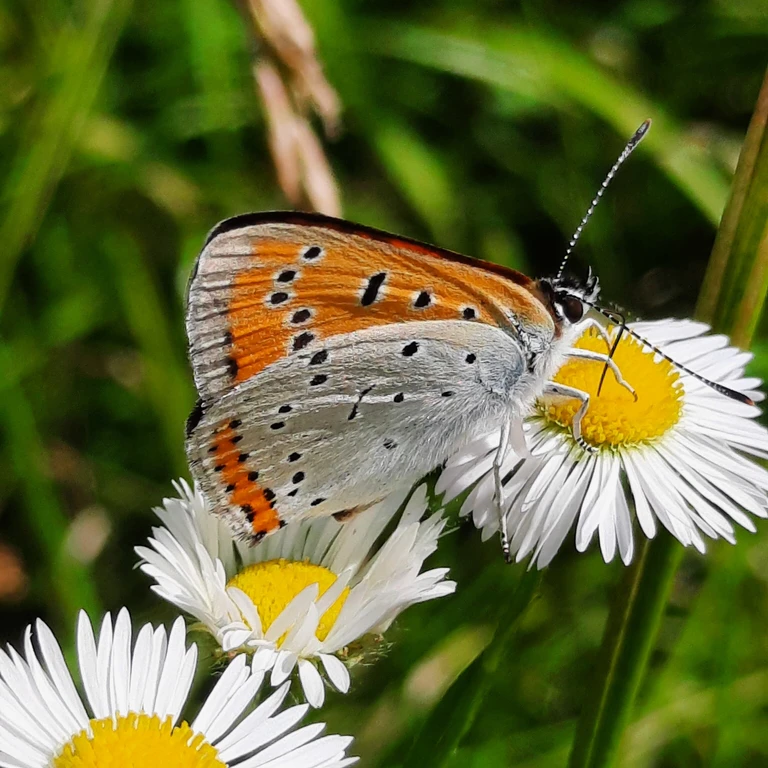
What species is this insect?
Lycaena dispar
